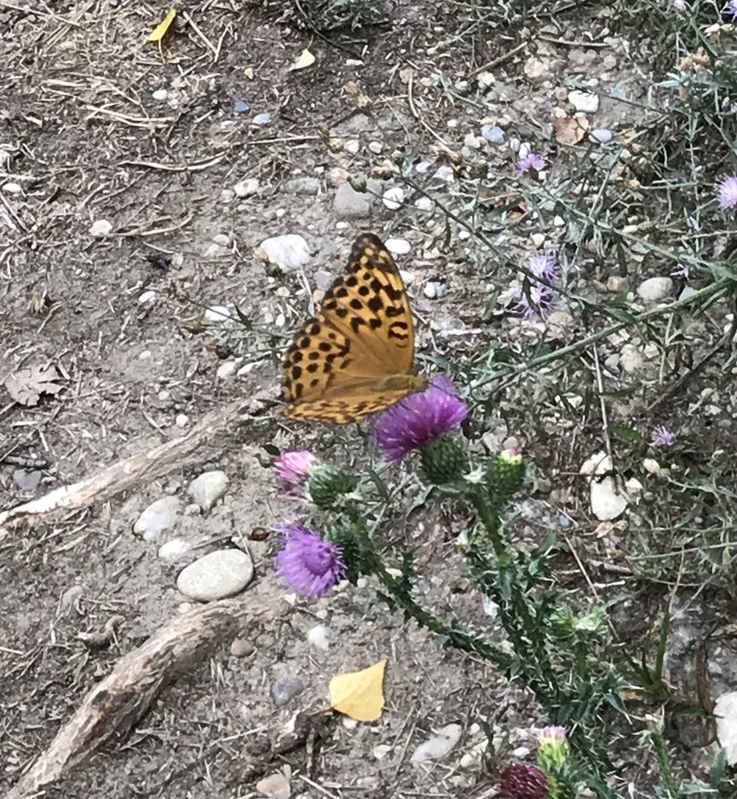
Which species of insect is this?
Argynnis paphia
